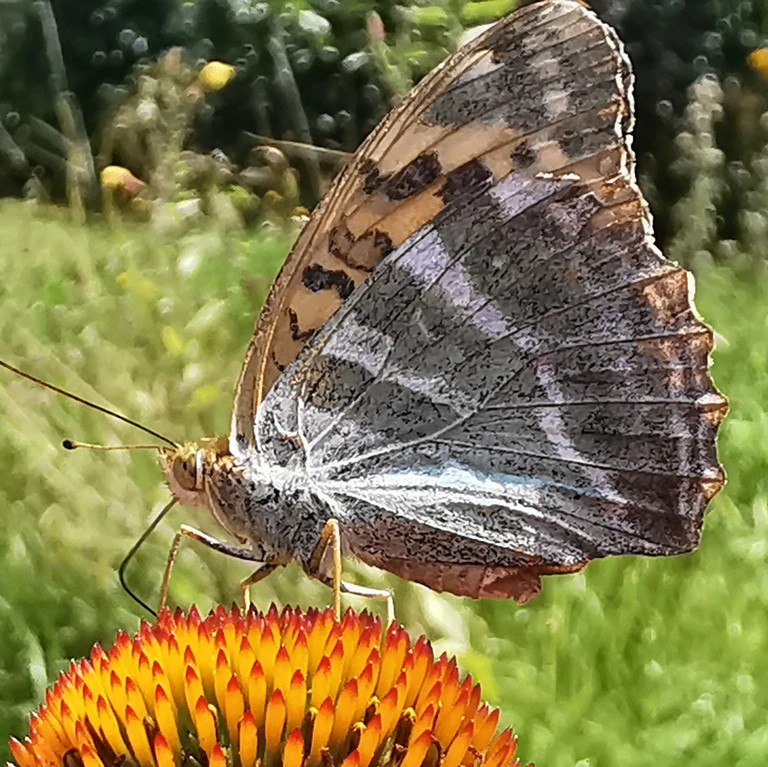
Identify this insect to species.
Argynnis paphia
